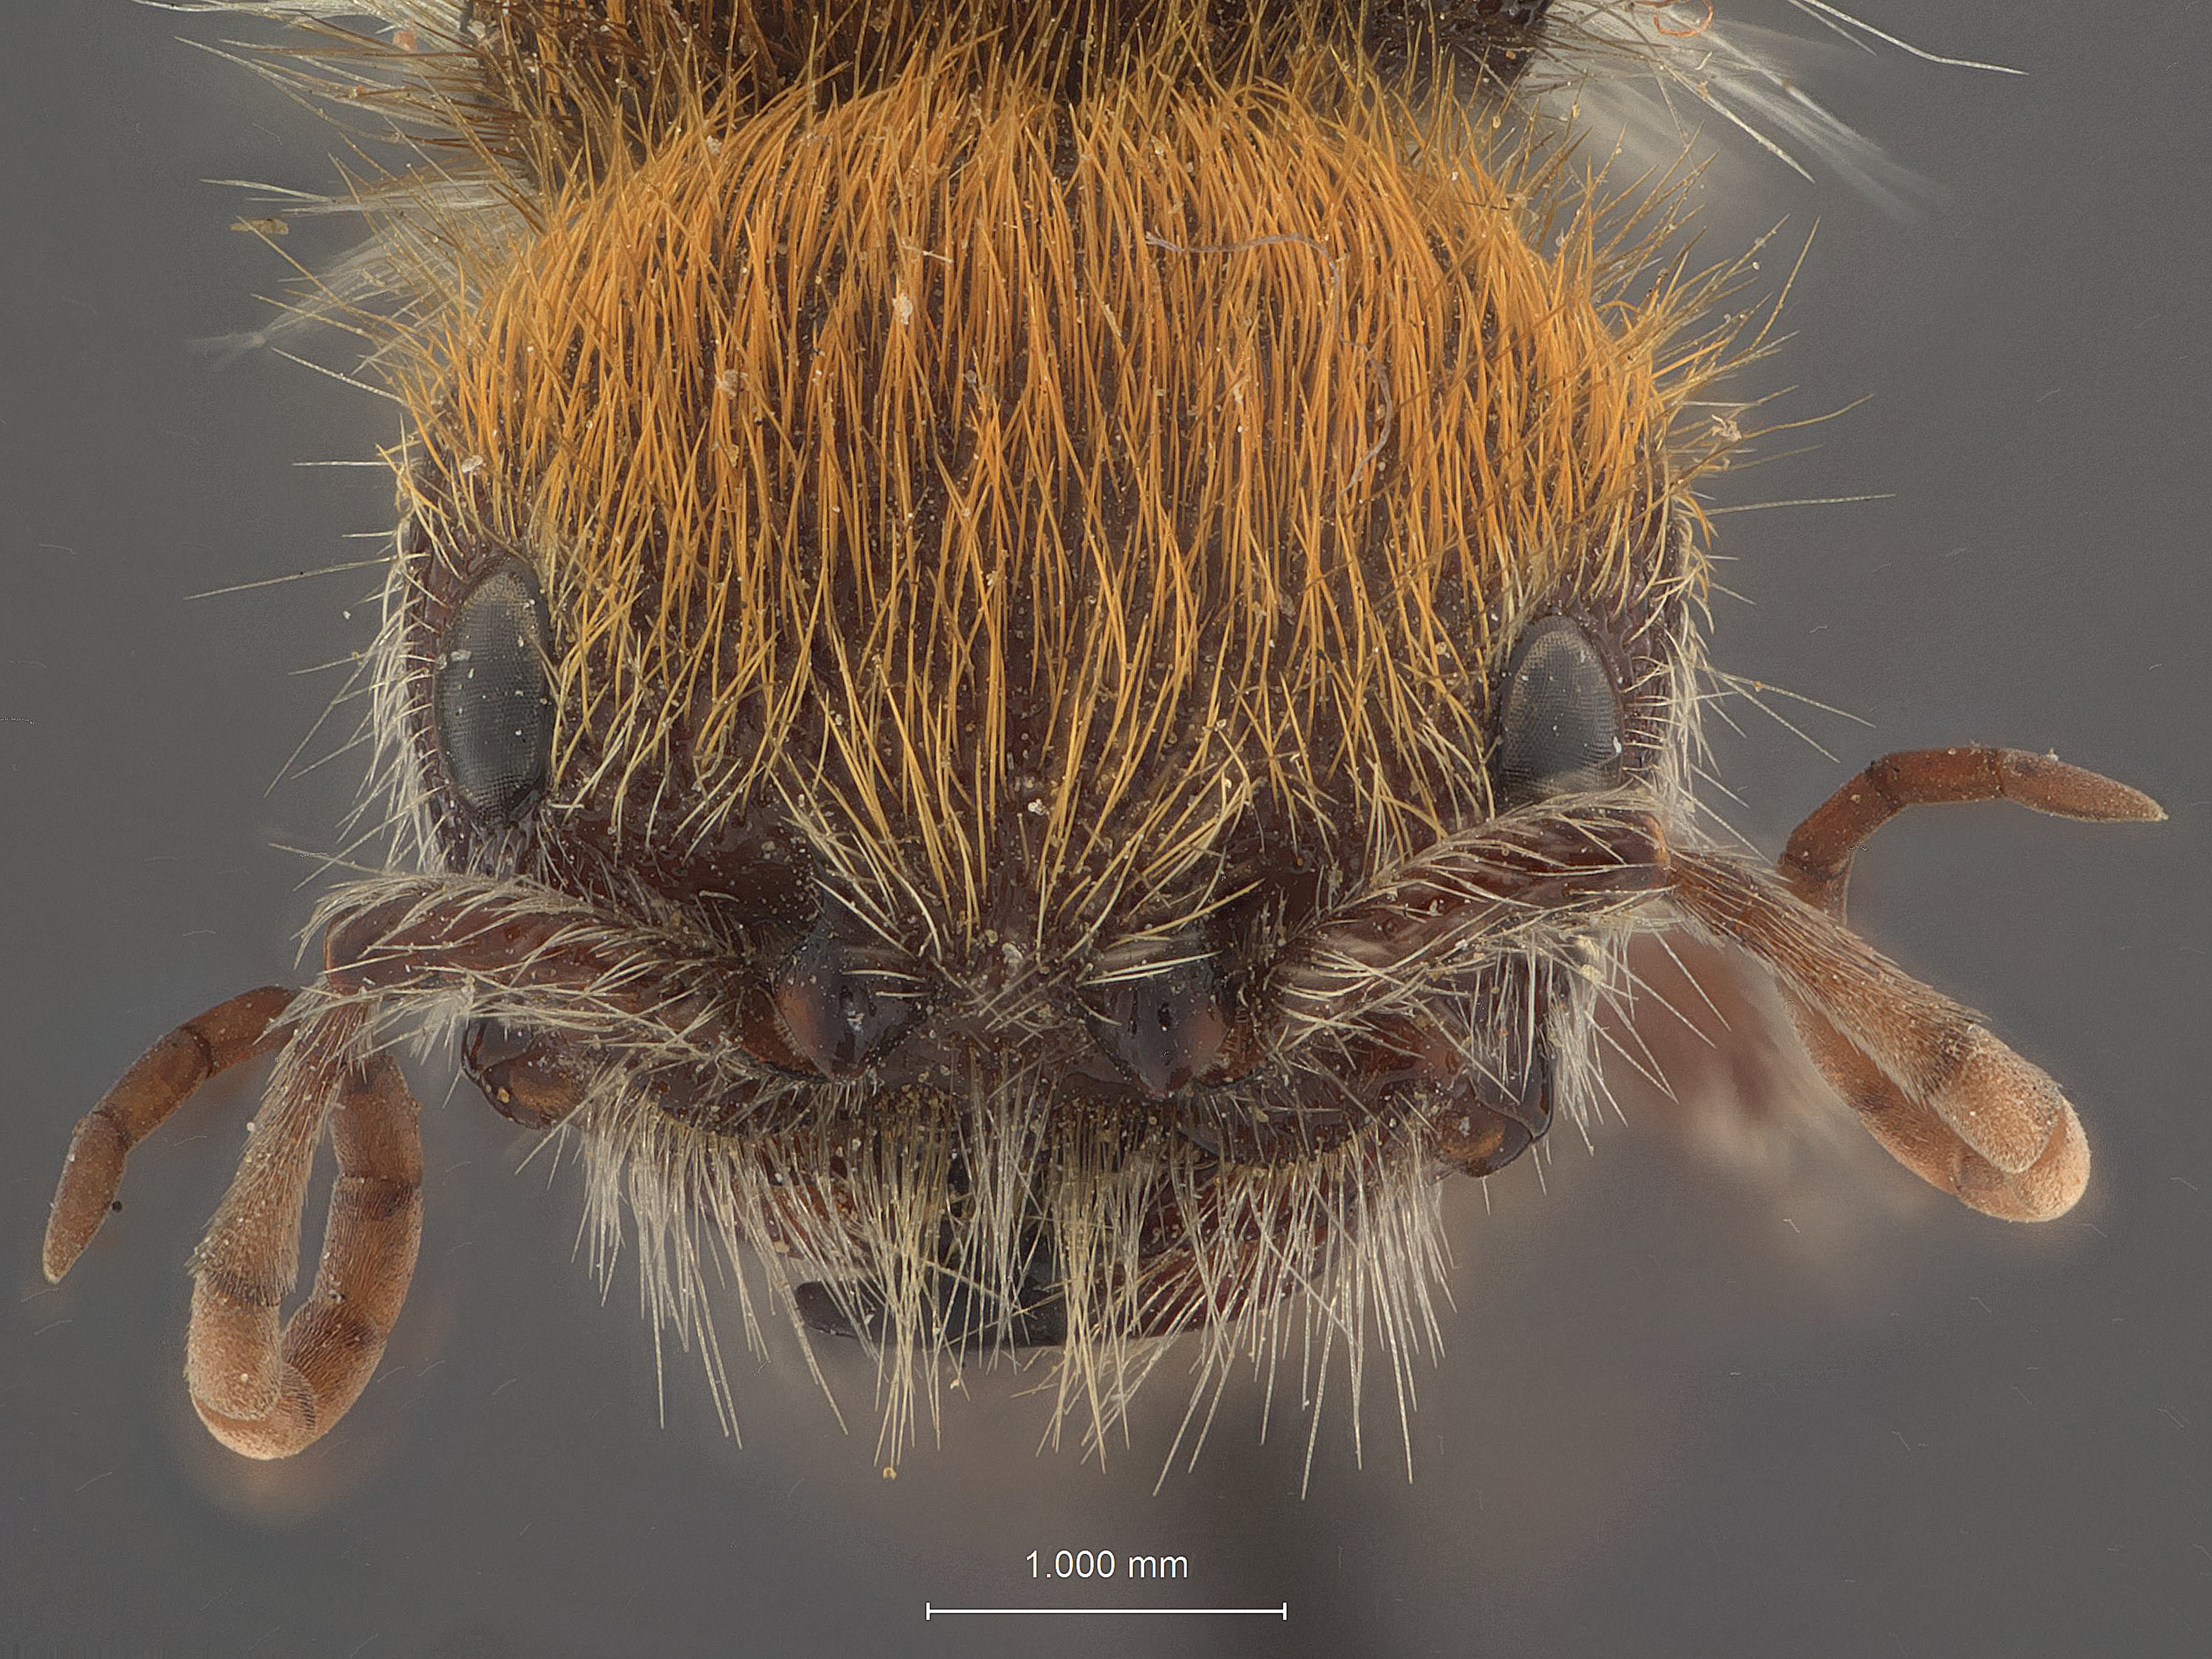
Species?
Euspinolia rufula
